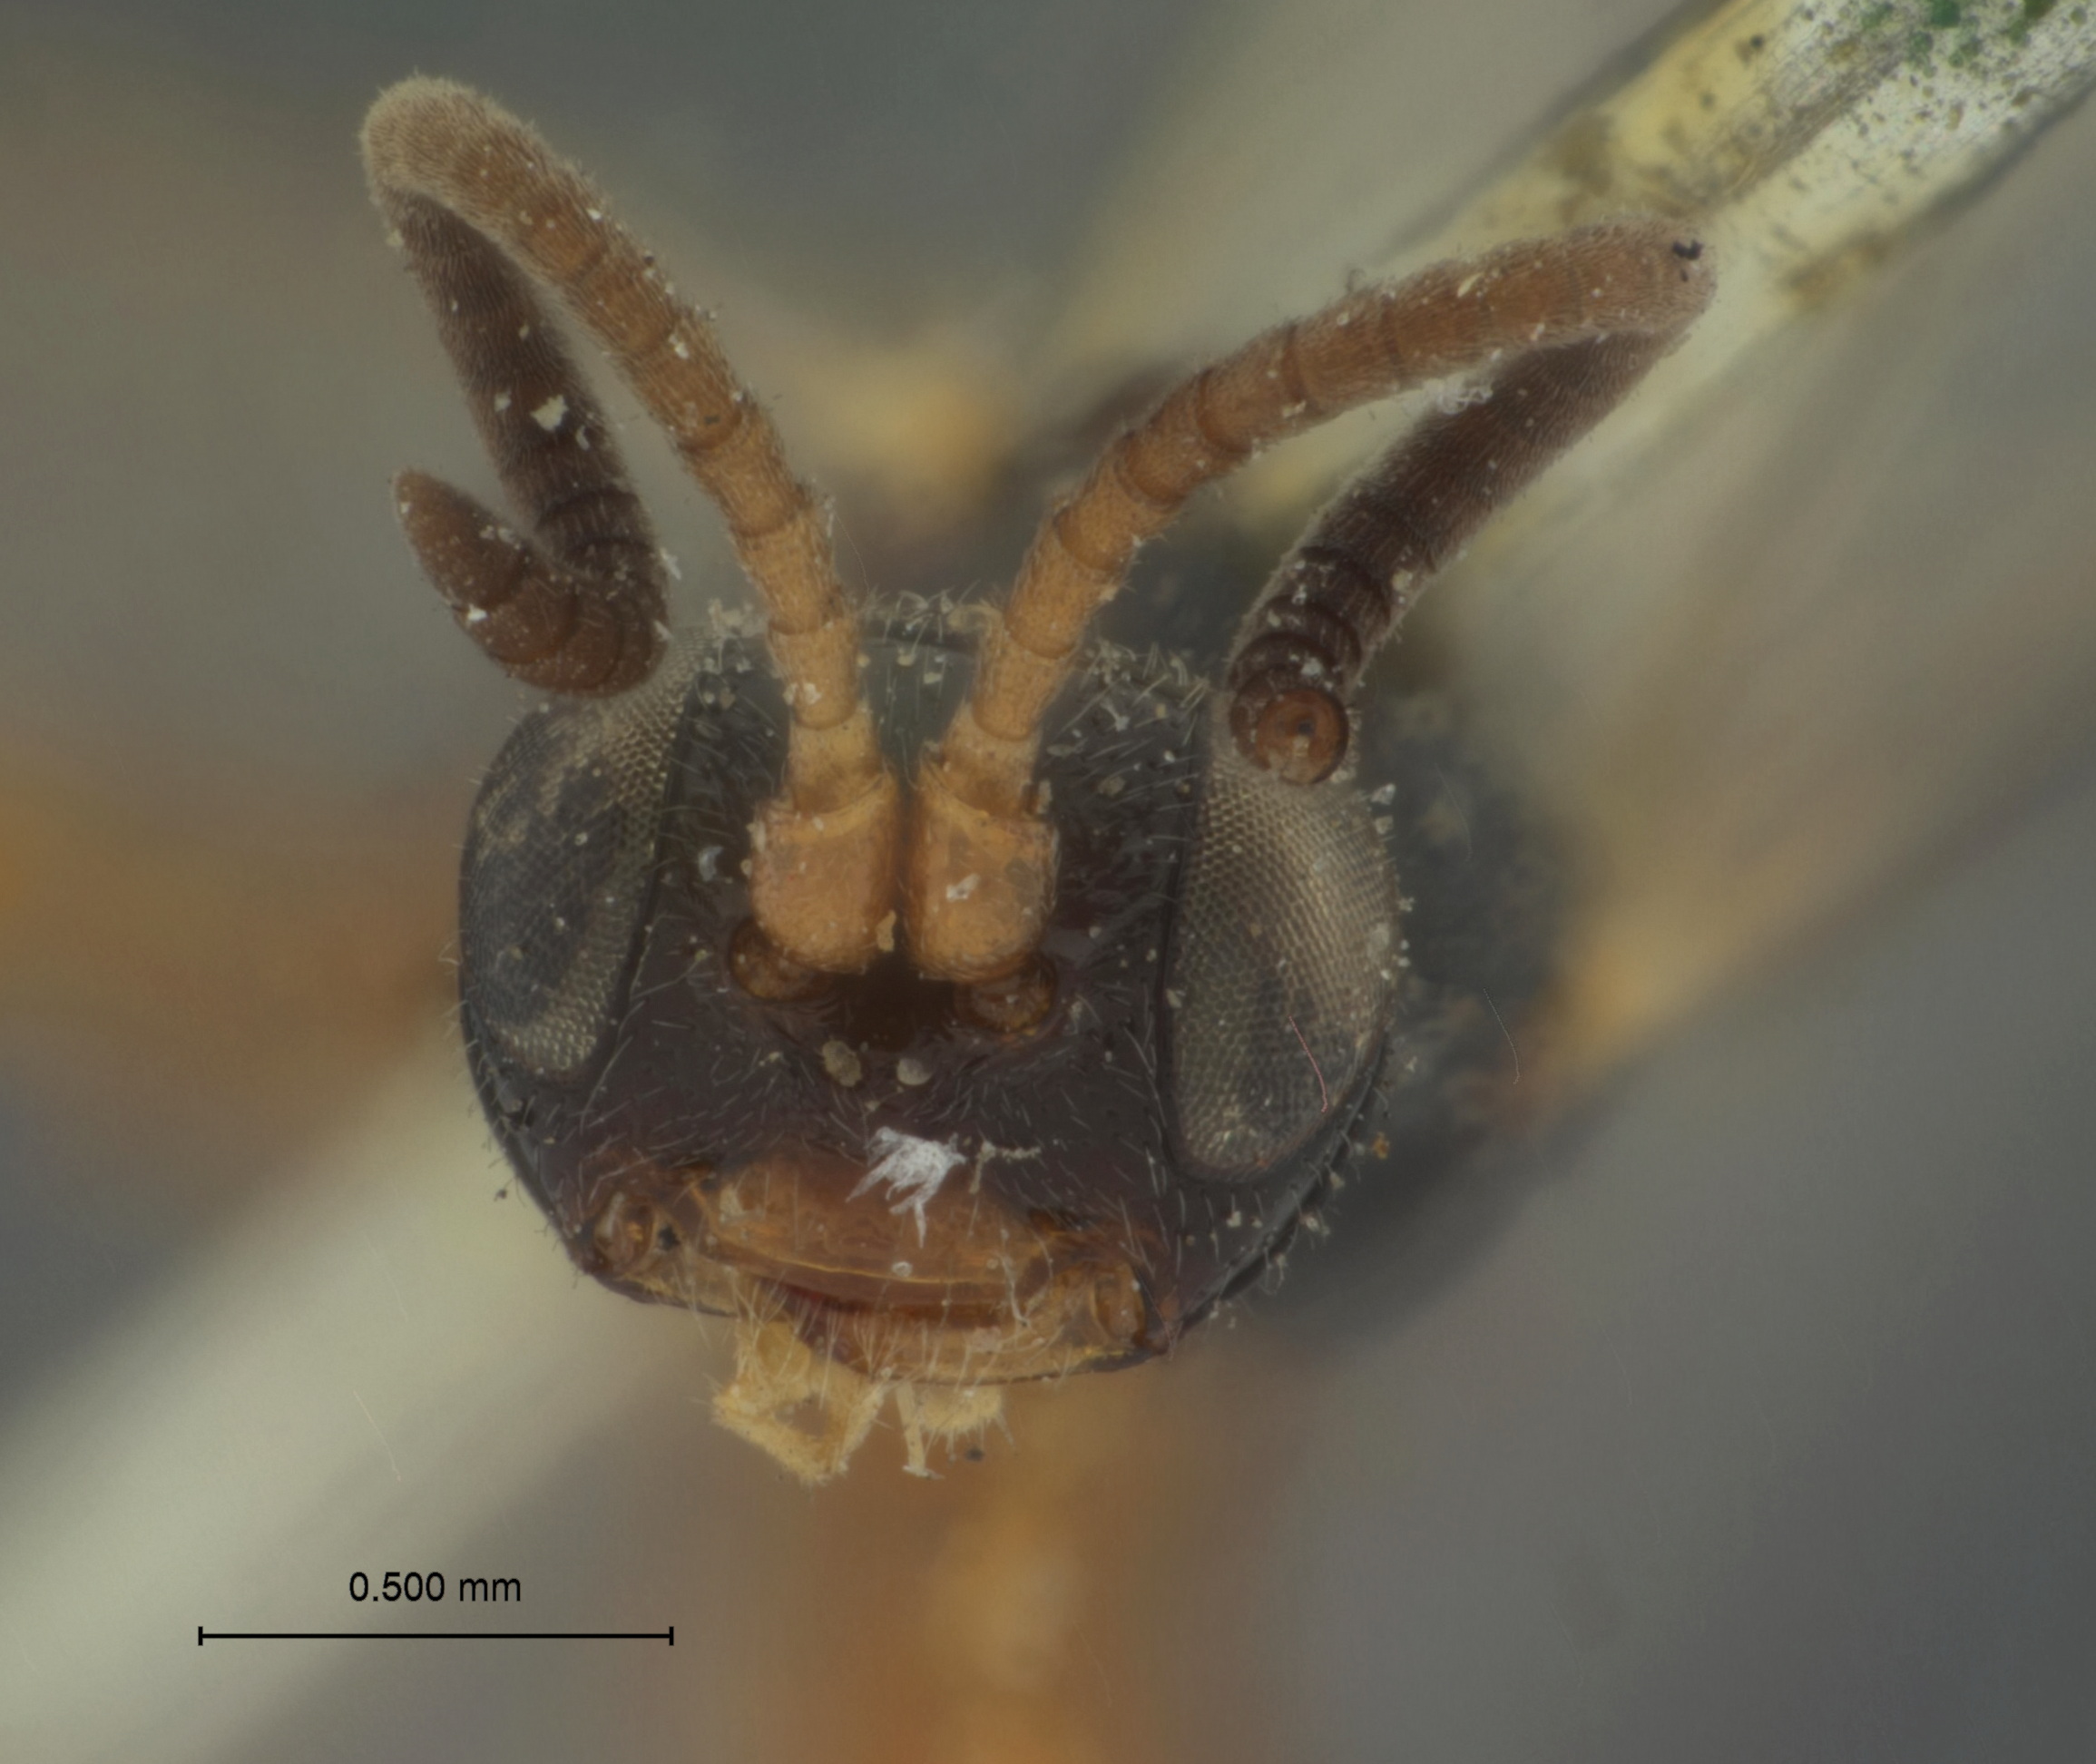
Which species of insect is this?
Phaeogenes missouriensis
